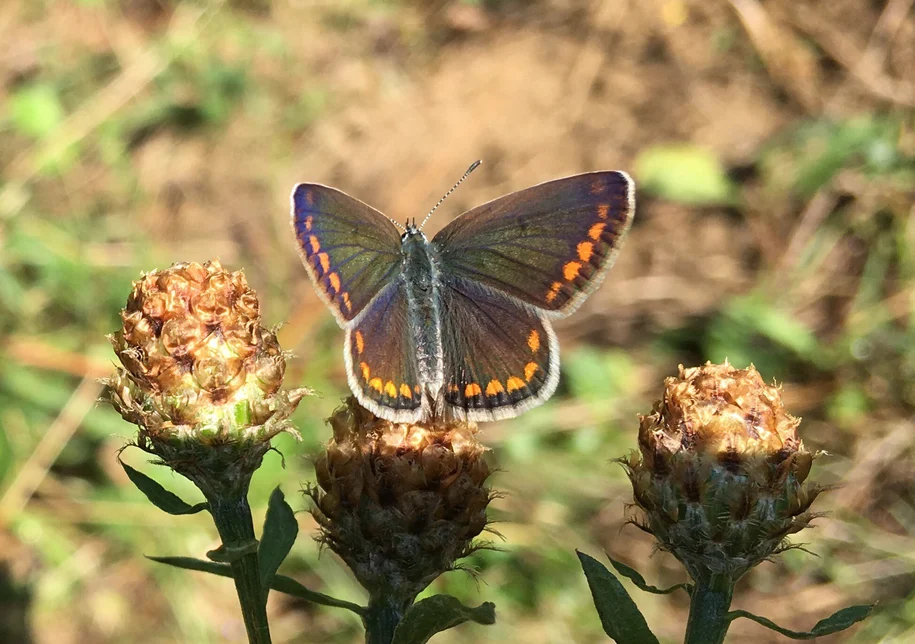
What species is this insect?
Polyommatus icarus
